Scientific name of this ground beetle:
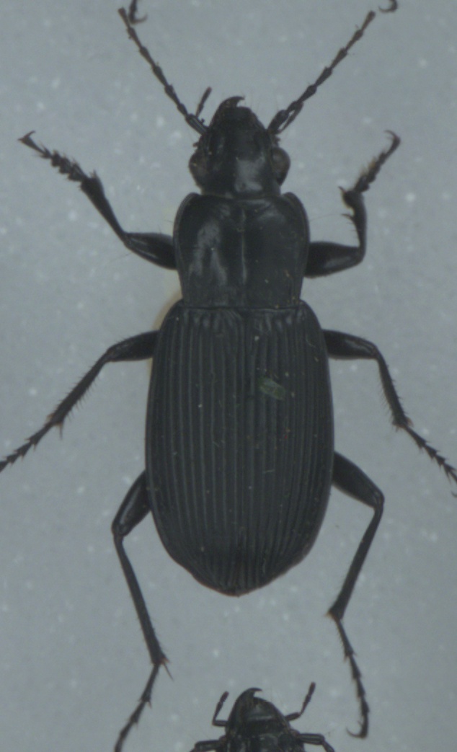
Pterostichus niger
